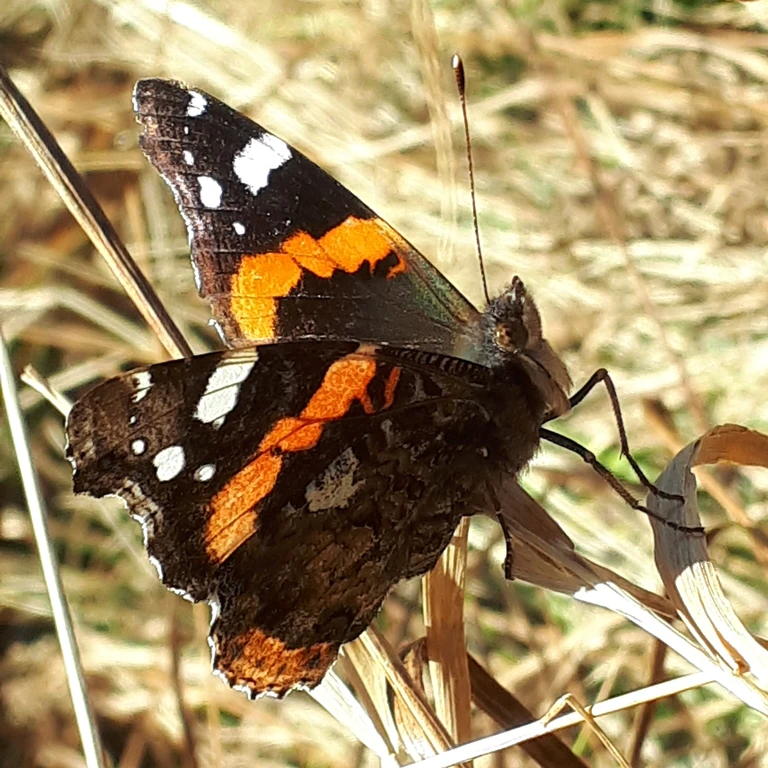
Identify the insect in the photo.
Vanessa atalanta
